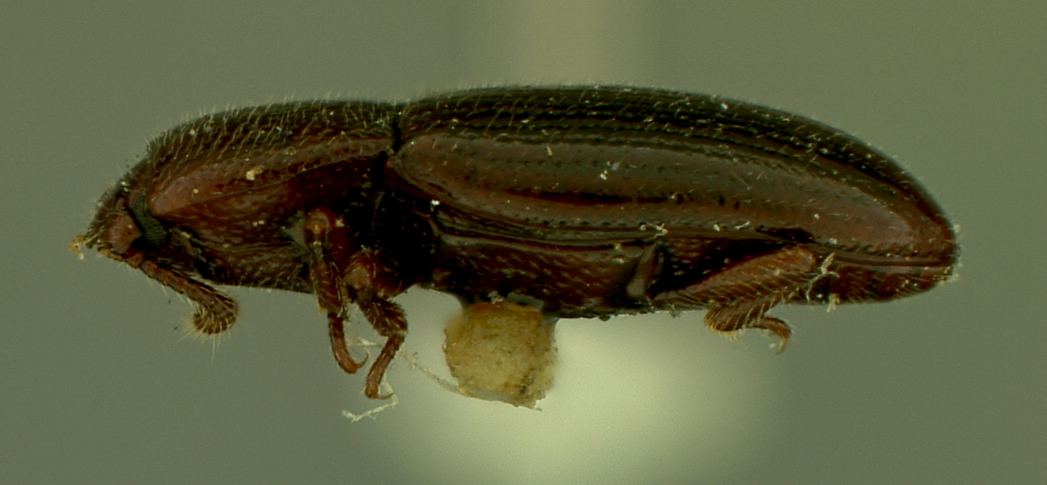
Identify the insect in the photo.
Cerylon californicum
